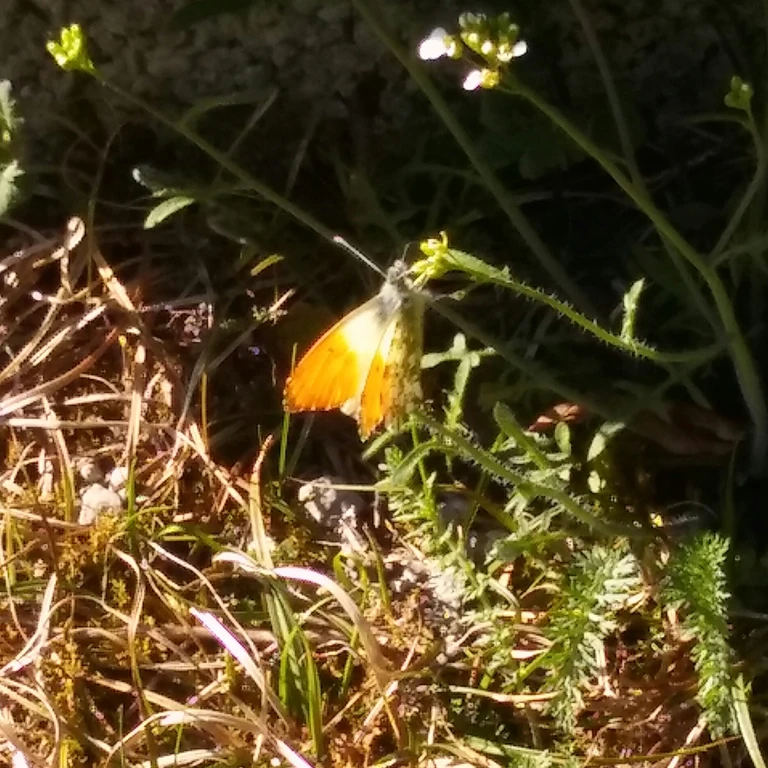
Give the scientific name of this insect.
Anthocharis cardamines
